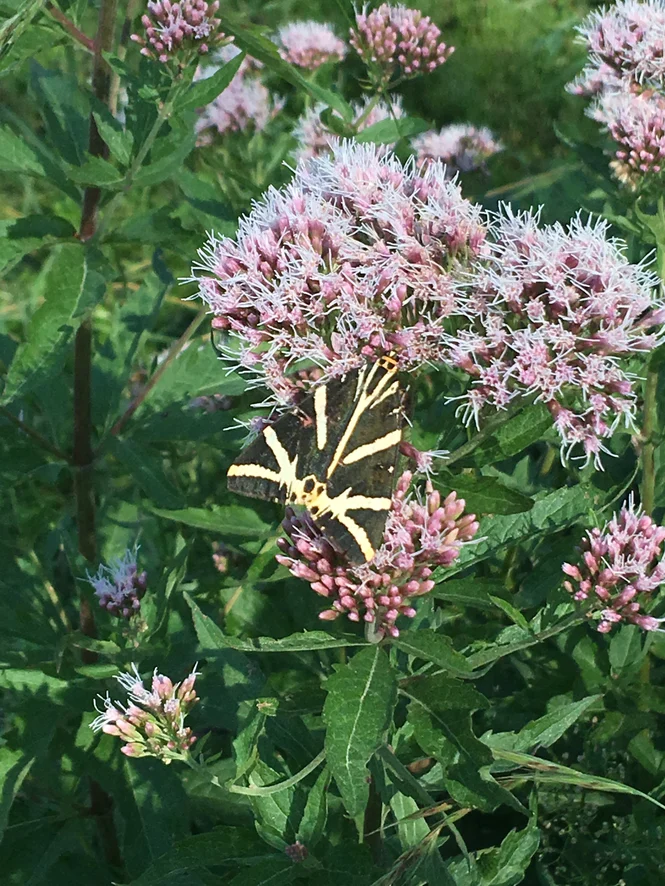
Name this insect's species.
Euplagia quadripunctaria
